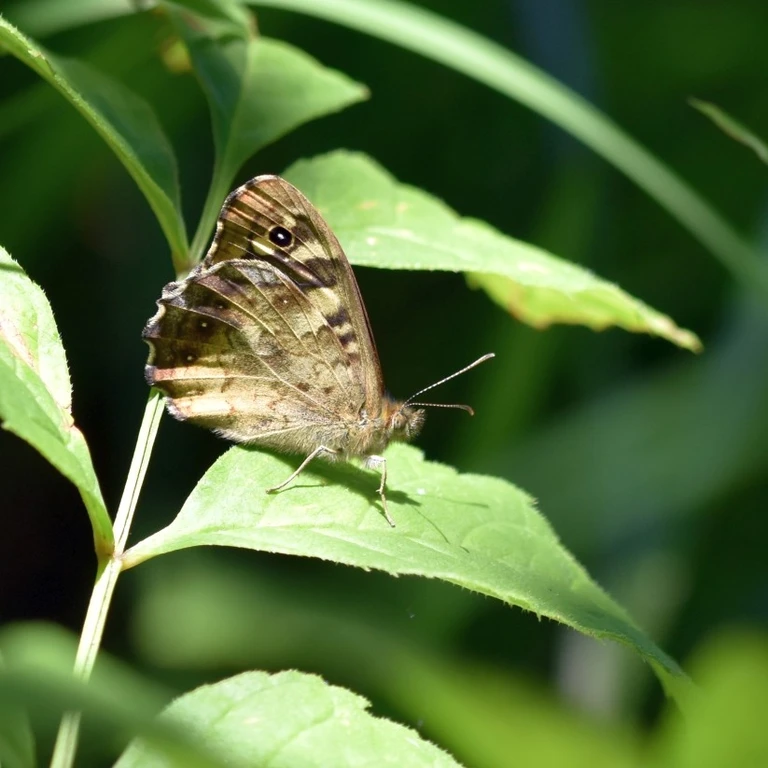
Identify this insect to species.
Pararge aegeria
